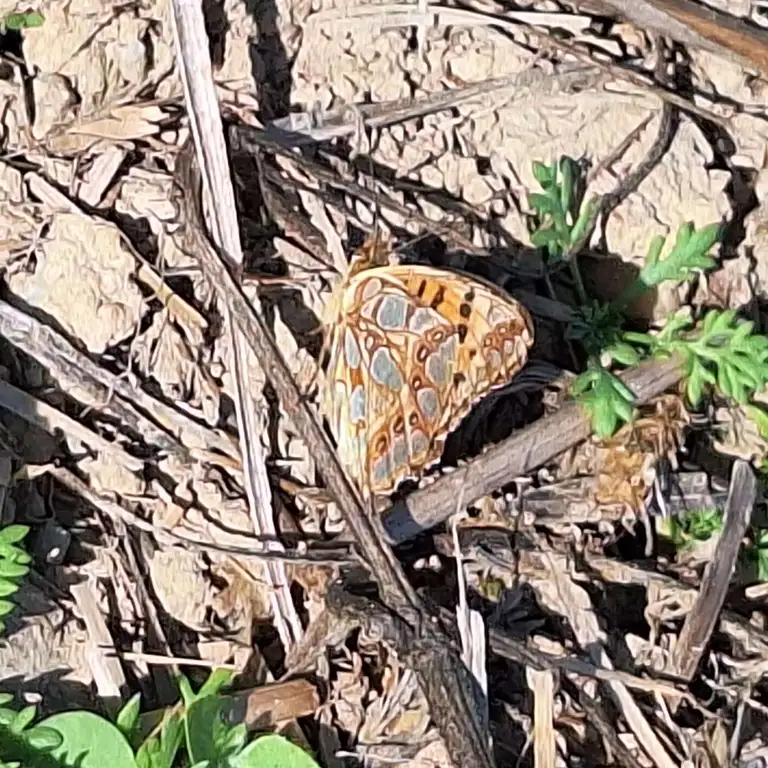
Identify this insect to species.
Issoria lathonia
